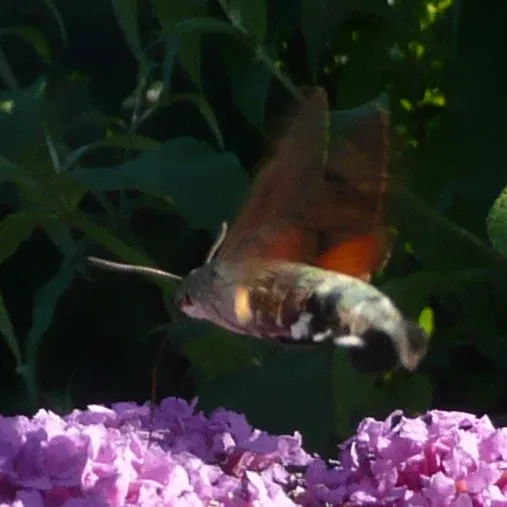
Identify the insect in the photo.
Macroglossum stellatarum
